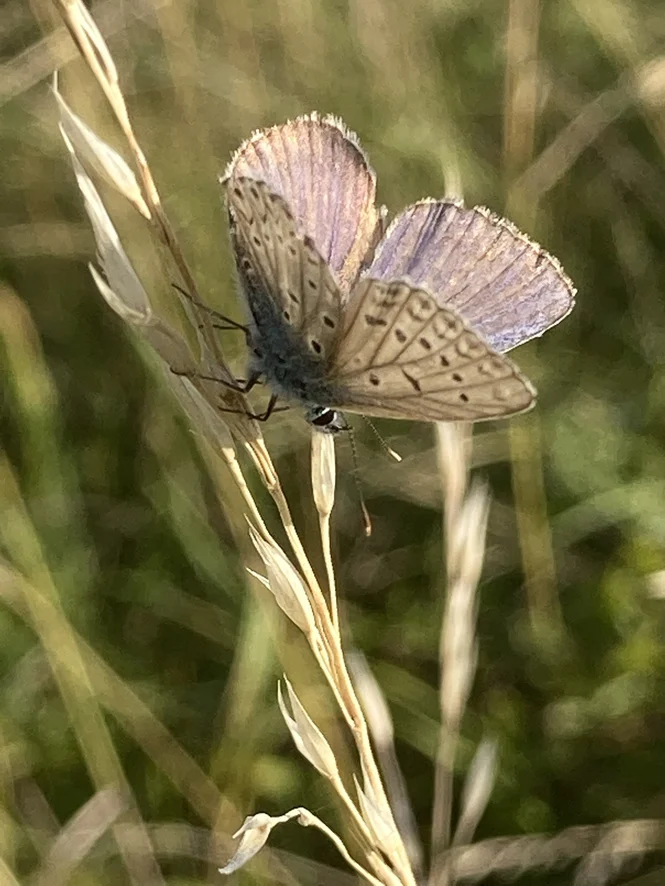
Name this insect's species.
Polyommatus icarus
